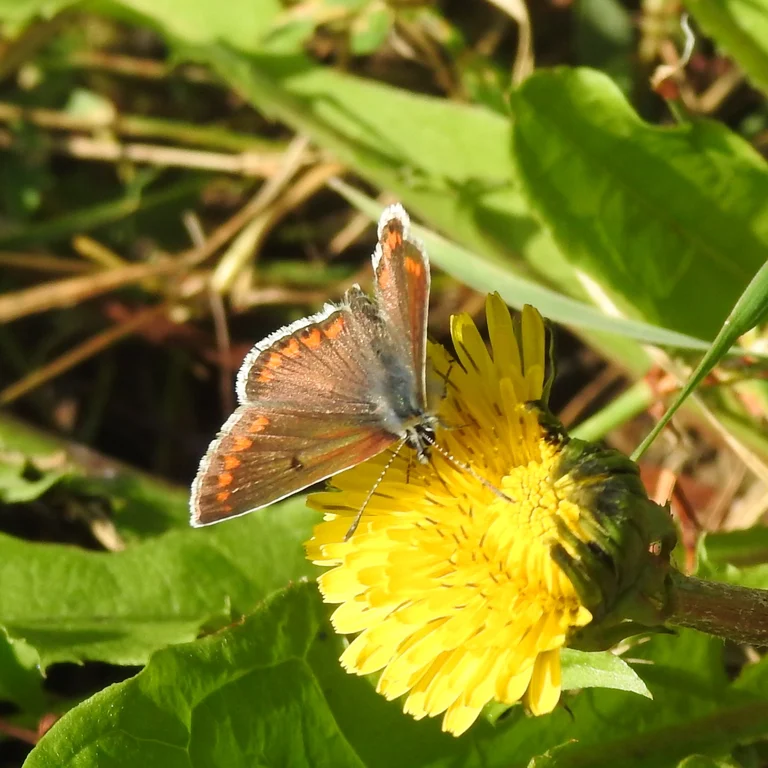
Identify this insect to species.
Aricia agestis/artaxerxes
